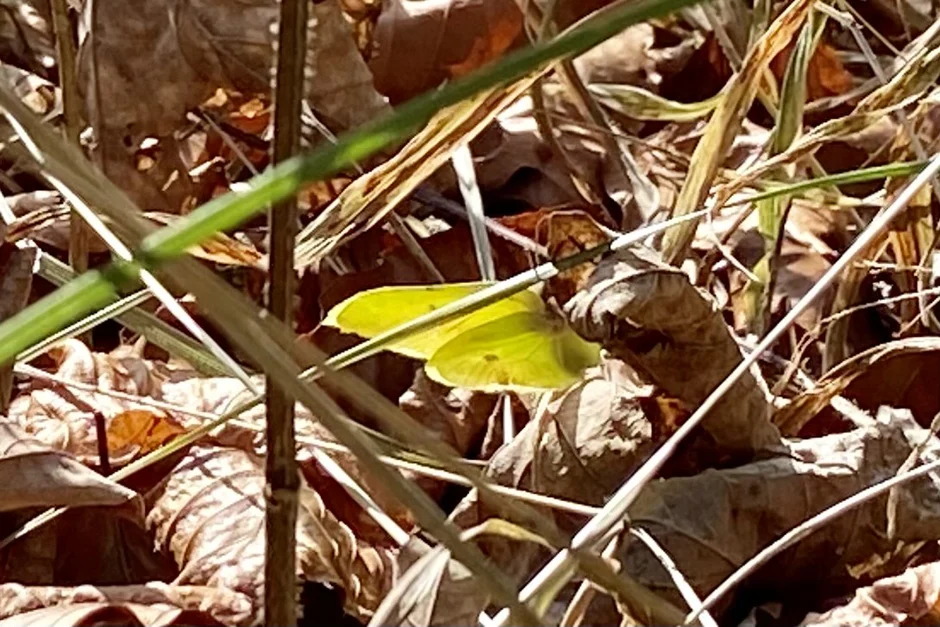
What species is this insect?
Gonepteryx rhamni
